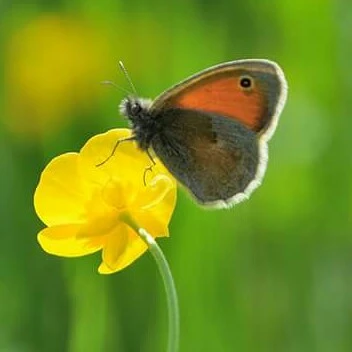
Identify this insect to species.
Coenonympha pamphilus
